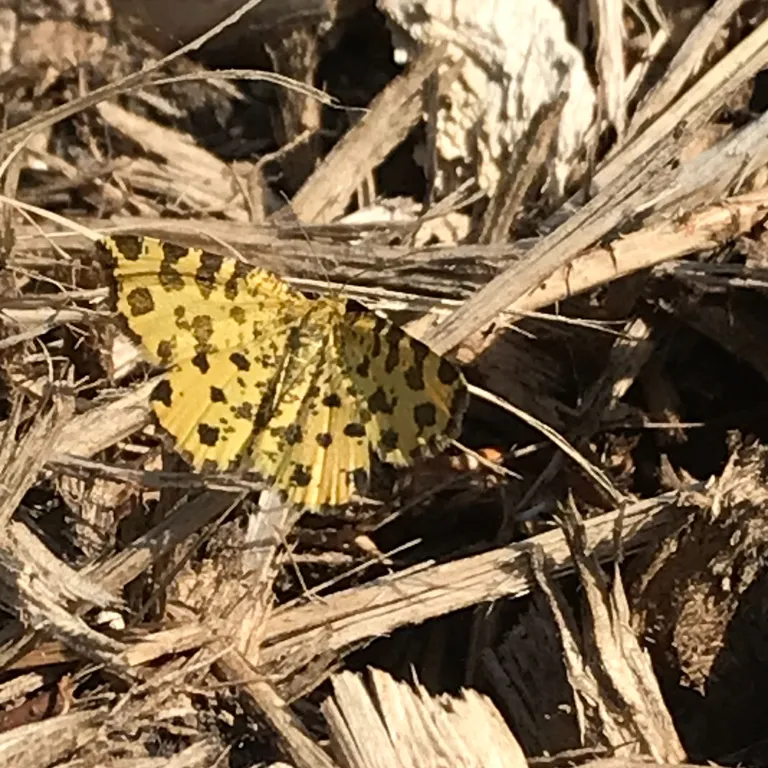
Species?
Pseudopanthera macularia
